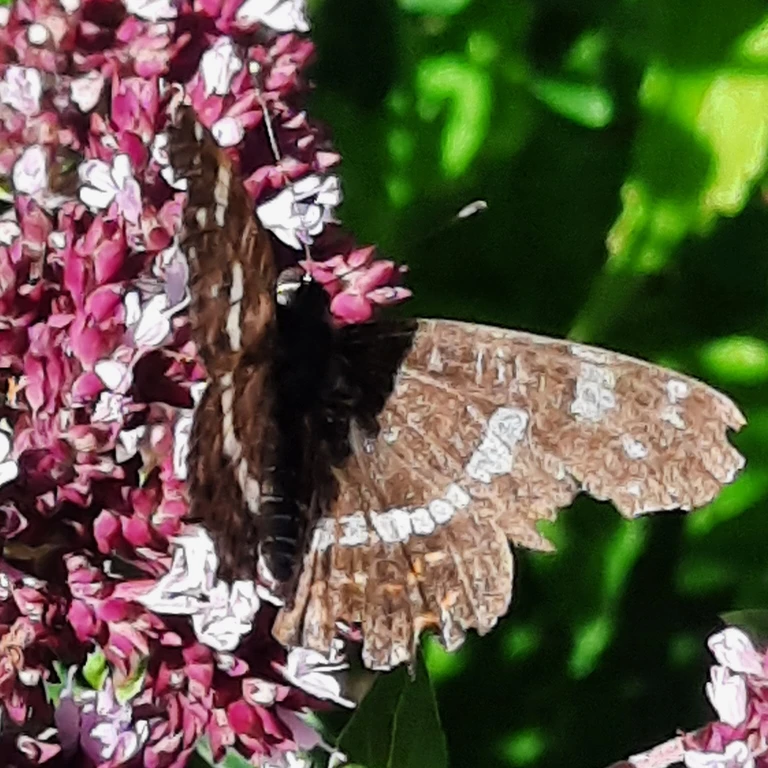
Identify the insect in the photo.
Araschnia levana
